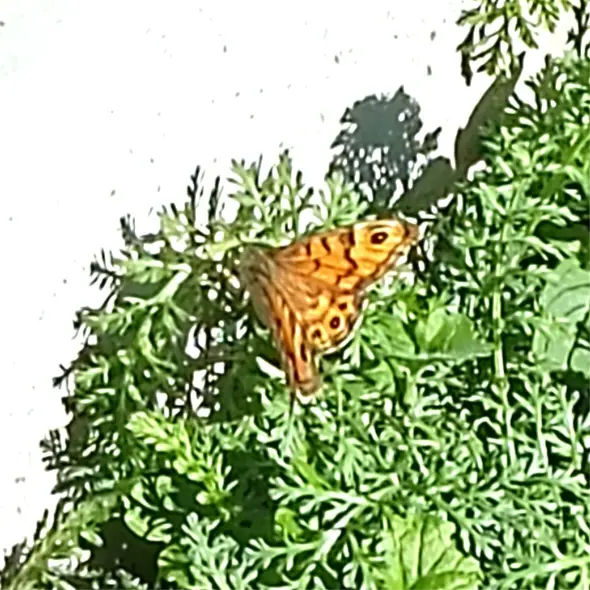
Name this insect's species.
Lasiommata megera (also Pararge megera)
